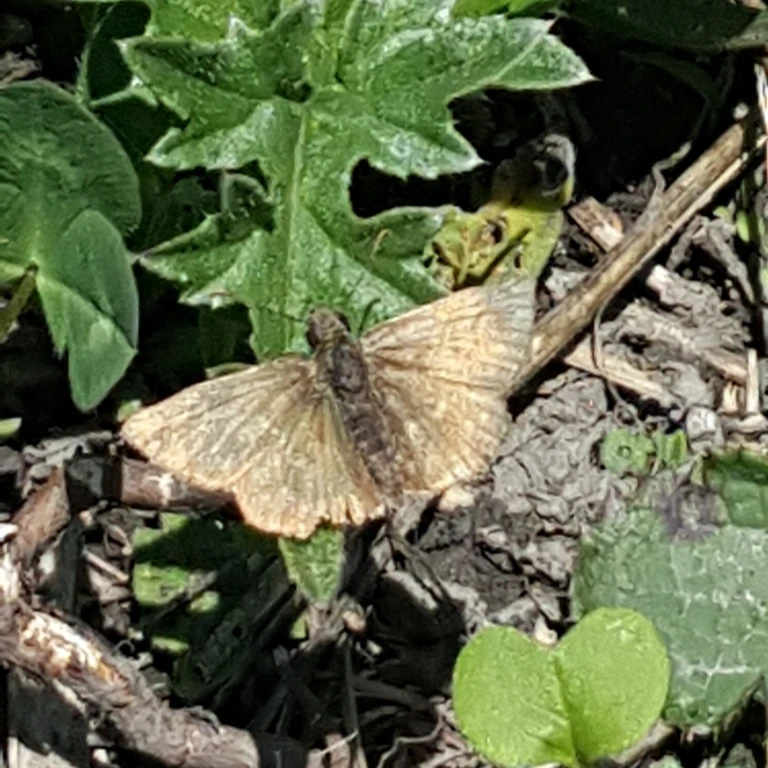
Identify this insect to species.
Erynnis tages
